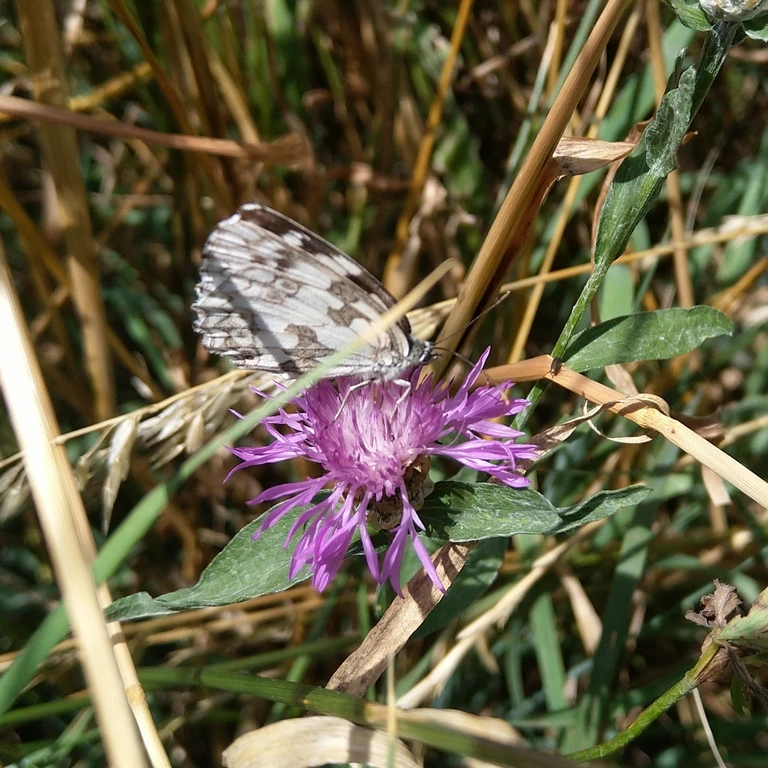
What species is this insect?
Melanargia galathea
